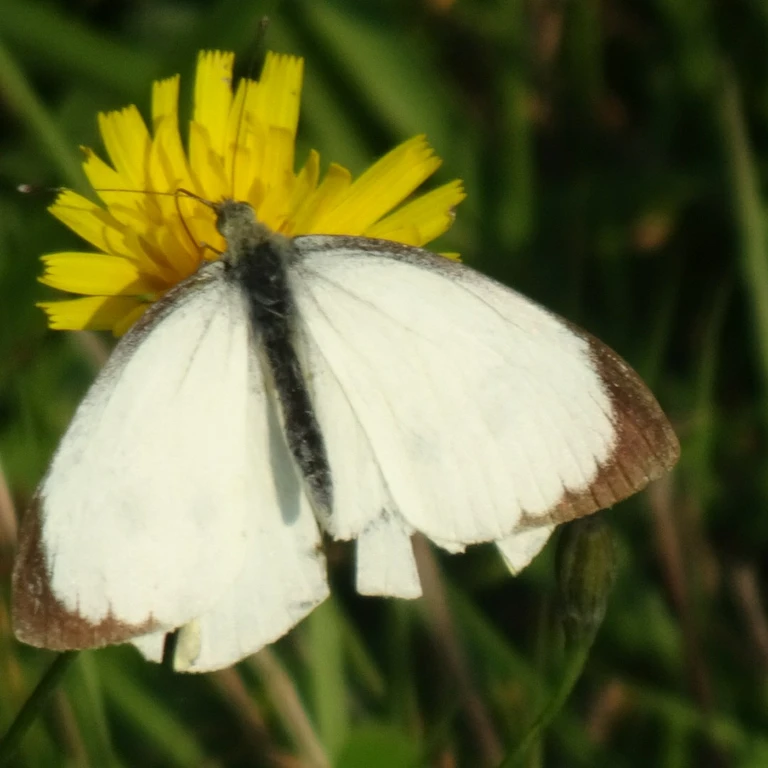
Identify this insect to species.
Pieris brassicae
